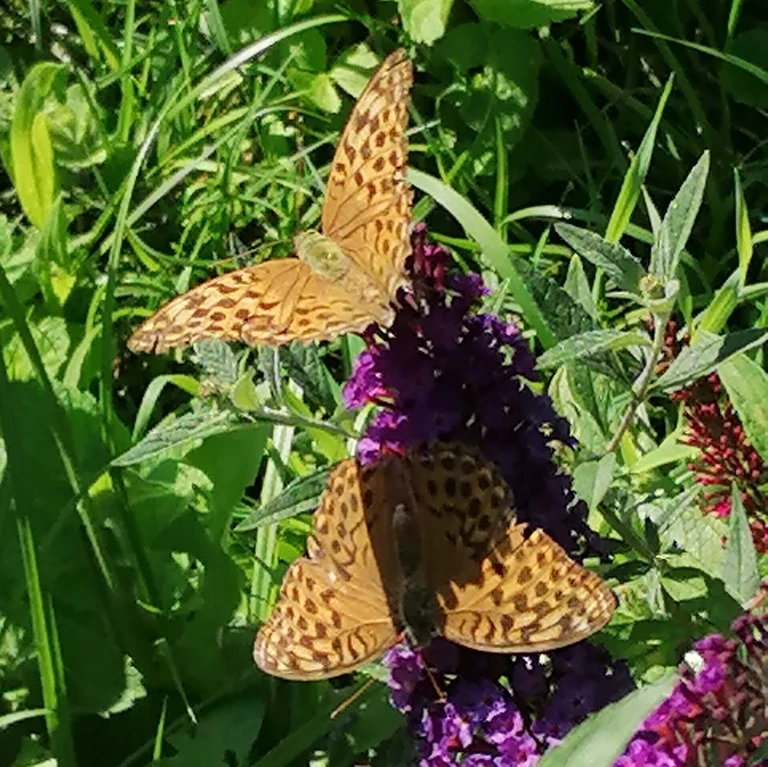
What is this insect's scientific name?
Argynnis paphia
